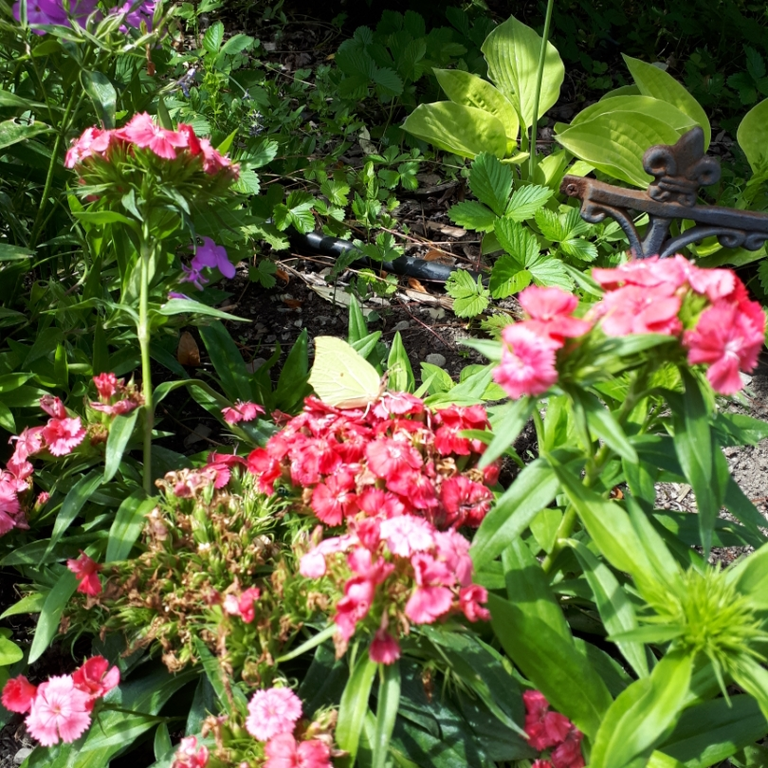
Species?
Gonepteryx rhamni
